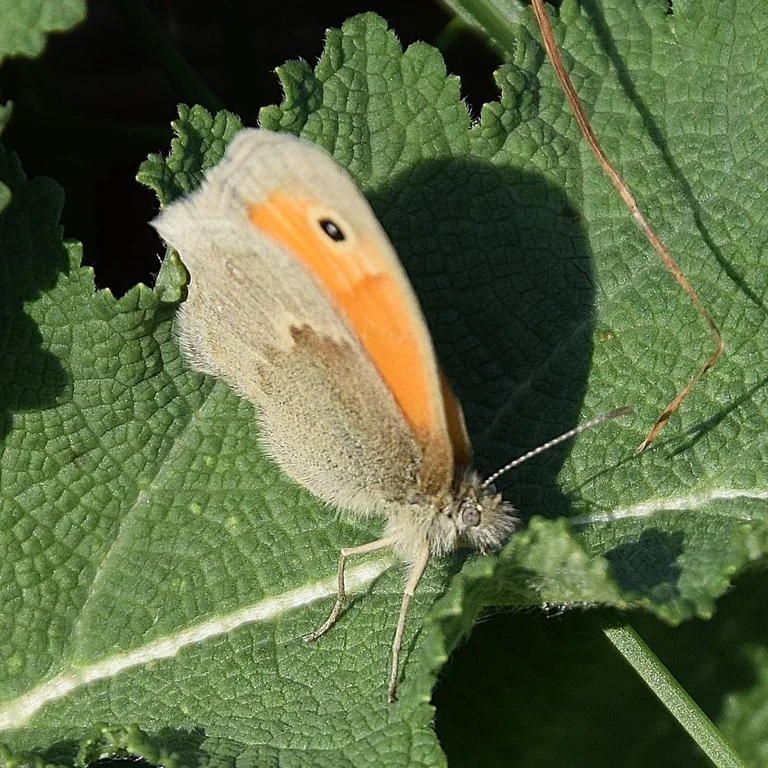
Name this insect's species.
Coenonympha pamphilus
